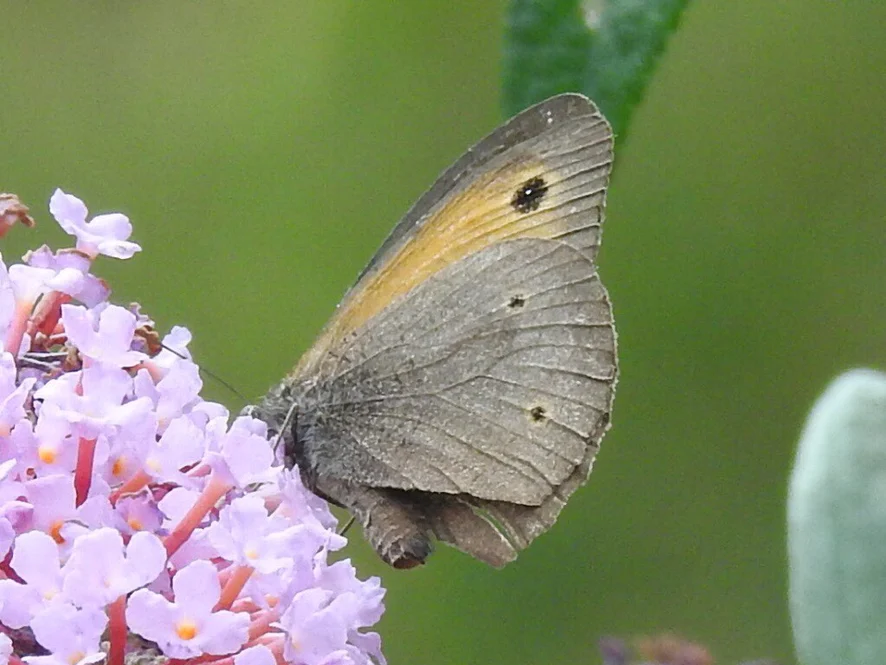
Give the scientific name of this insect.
Maniola jurtina
